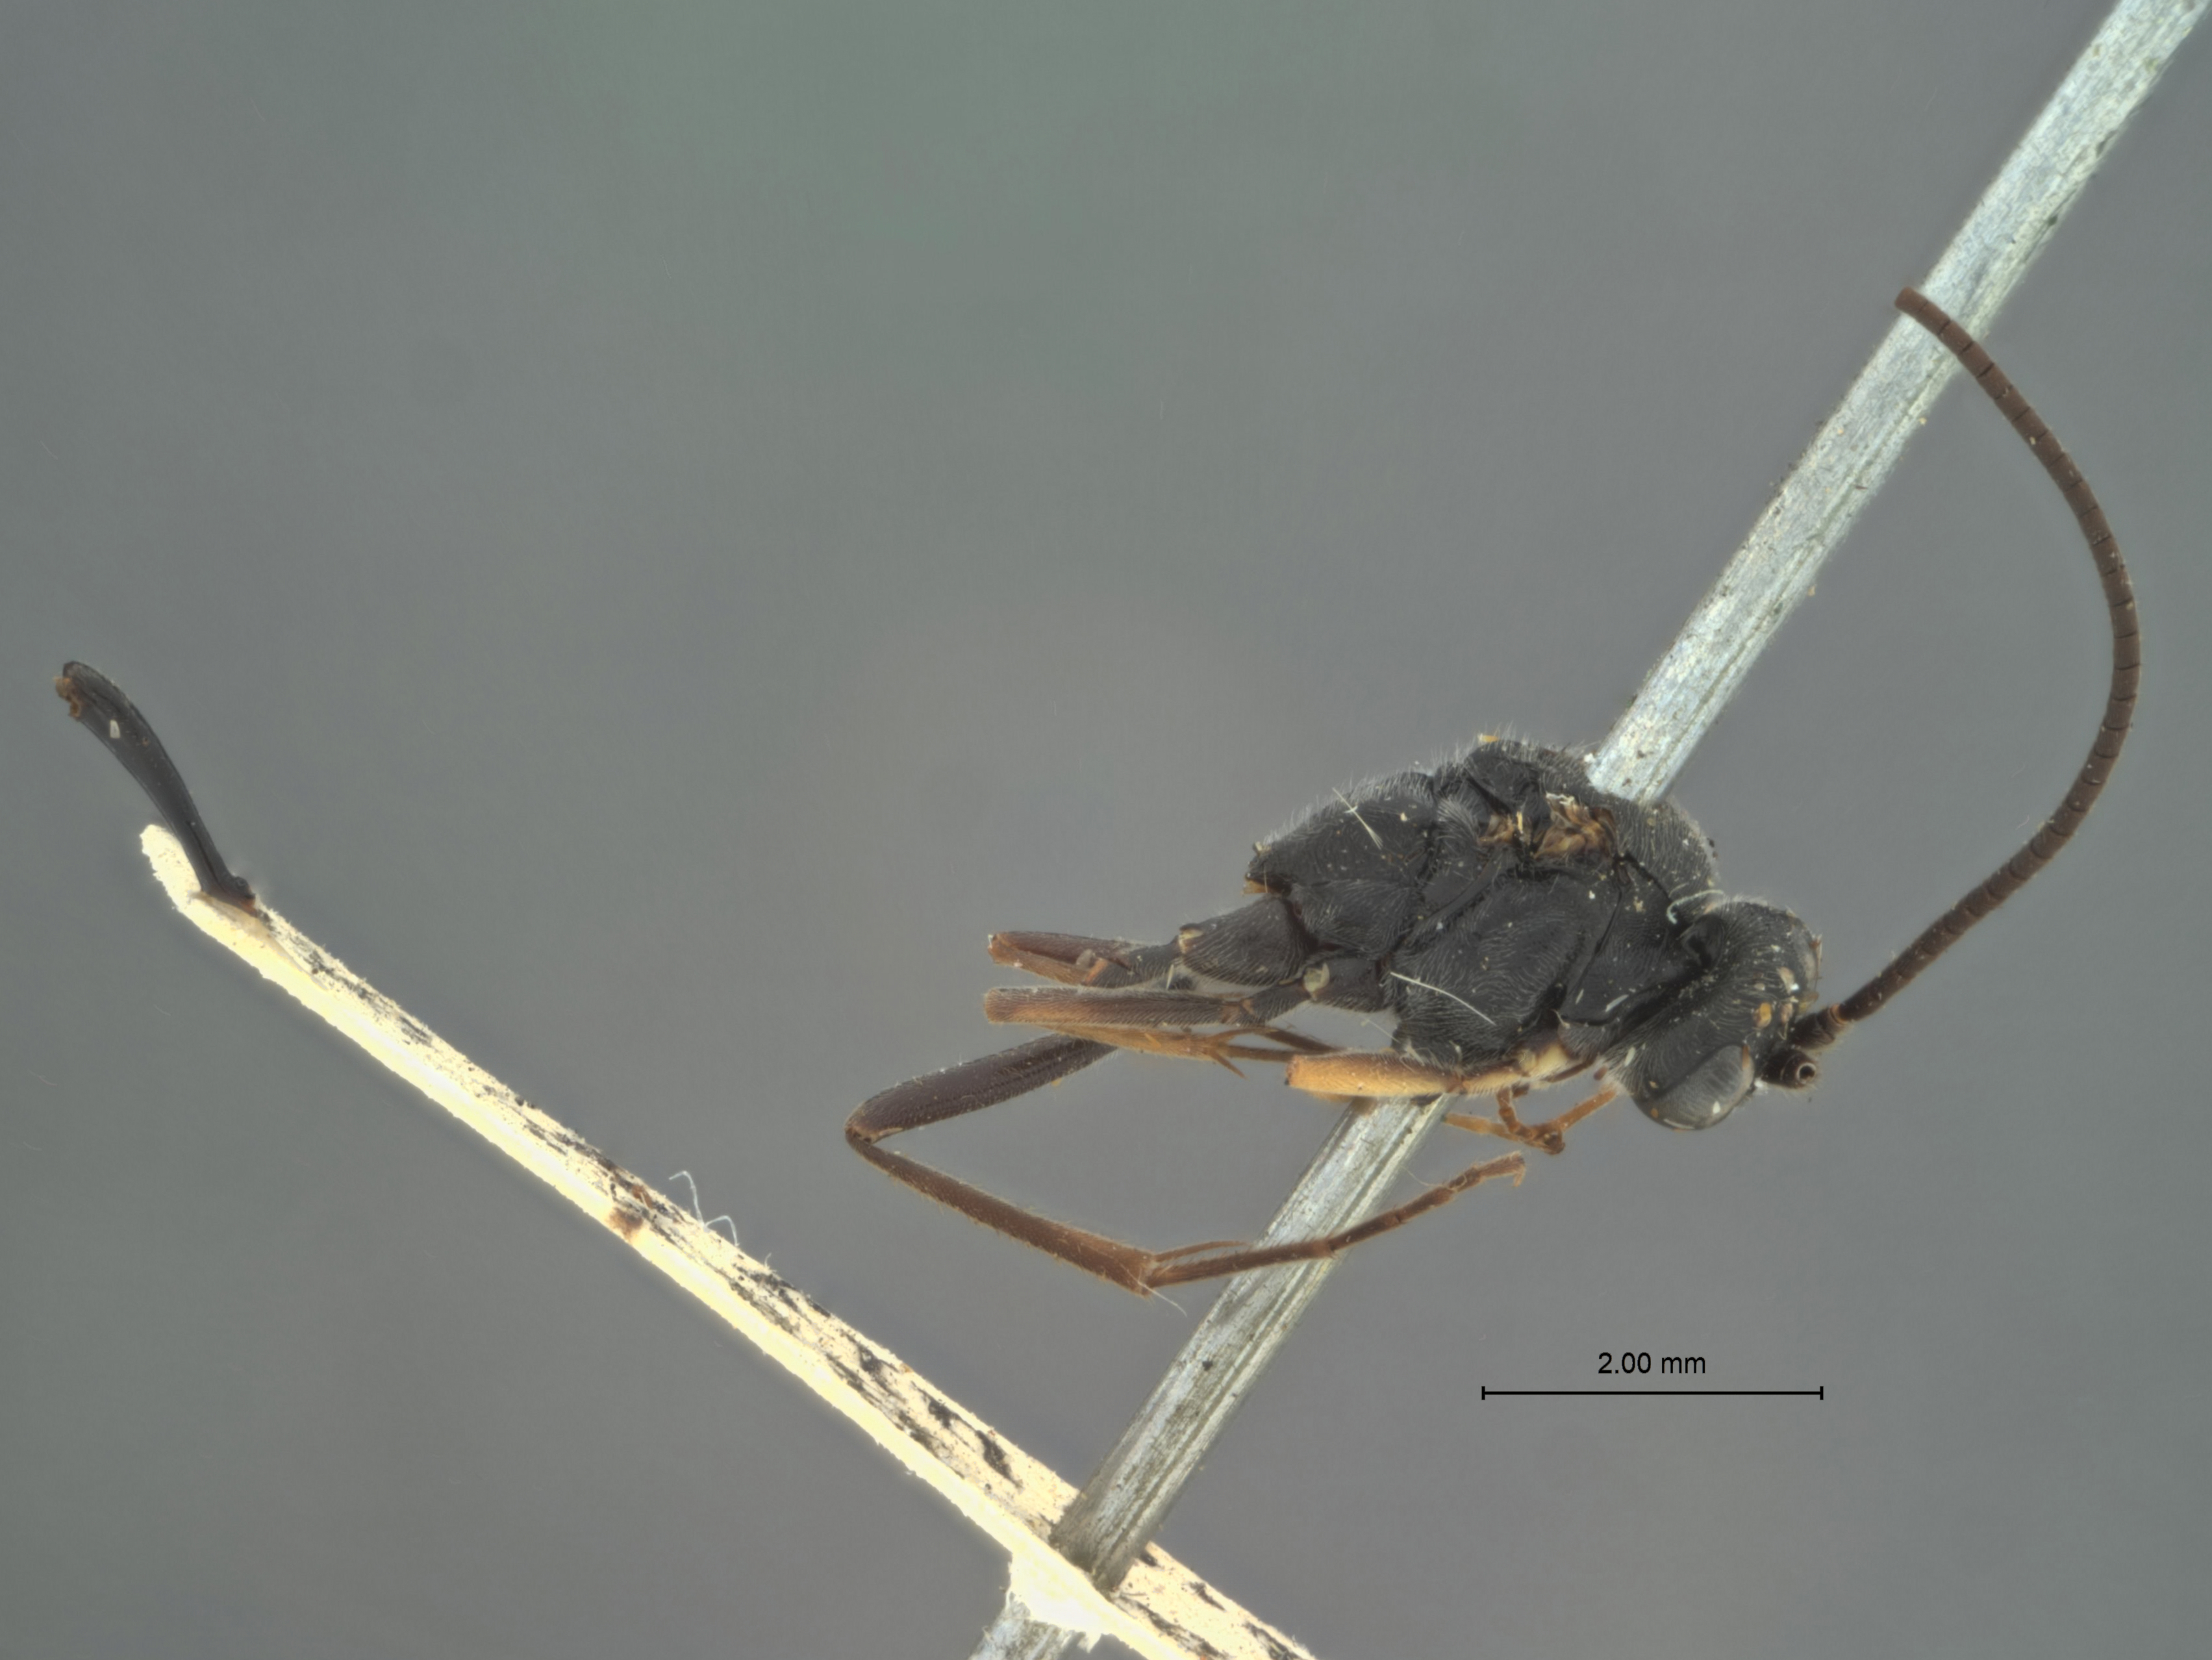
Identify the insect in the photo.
Zachresta kukakensis
